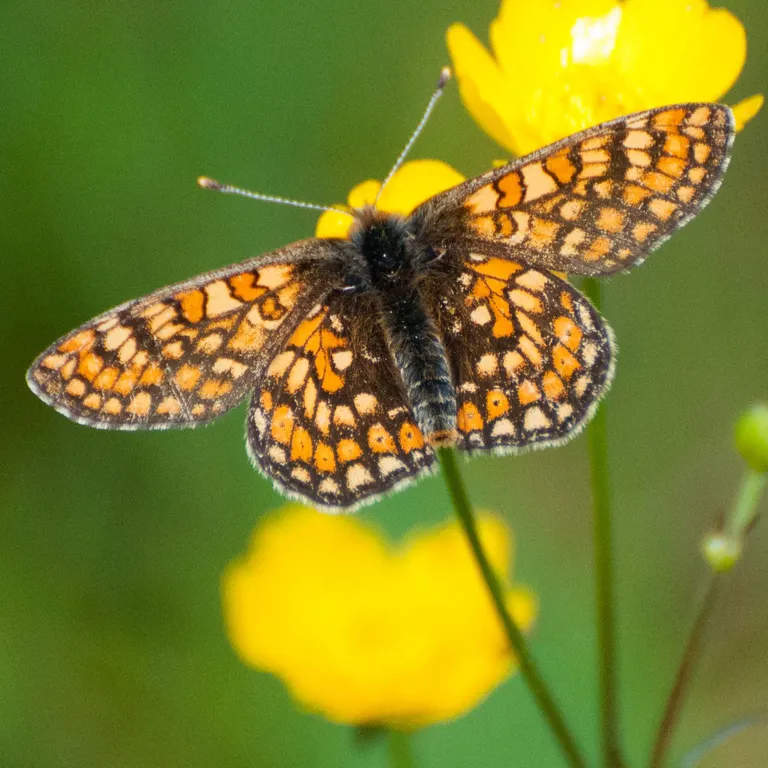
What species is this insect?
Euphydryas aurinia
